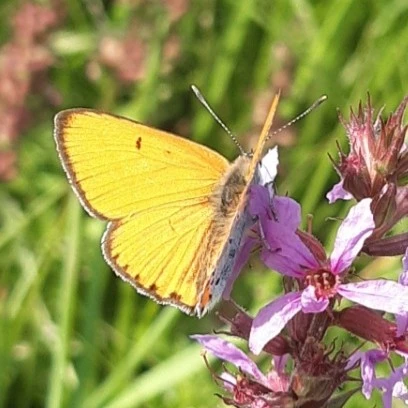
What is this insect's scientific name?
Lycaena dispar
